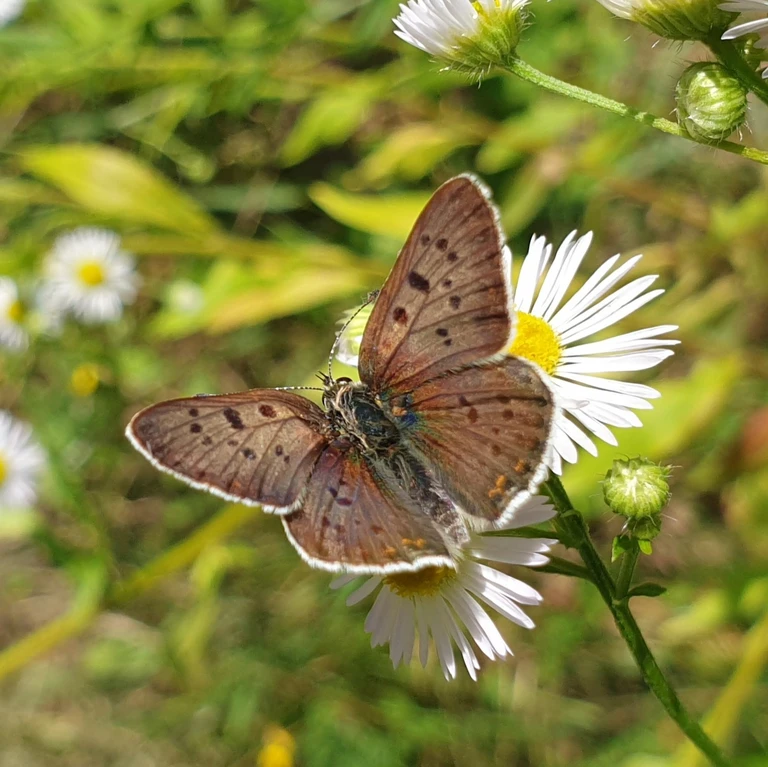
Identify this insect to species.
Lycaena tityrus (also Loweia tityrus)
